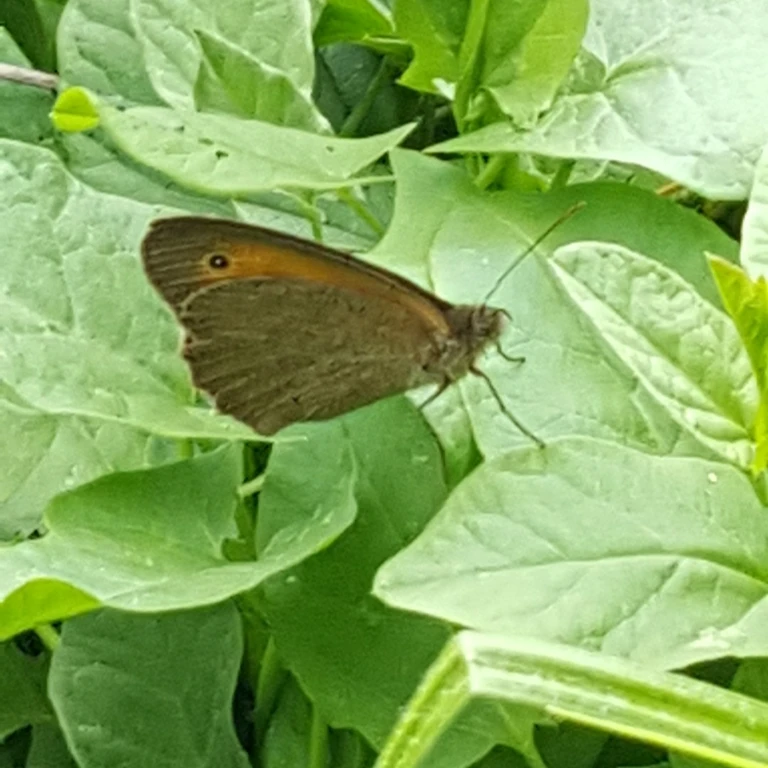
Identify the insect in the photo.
Maniola jurtina
